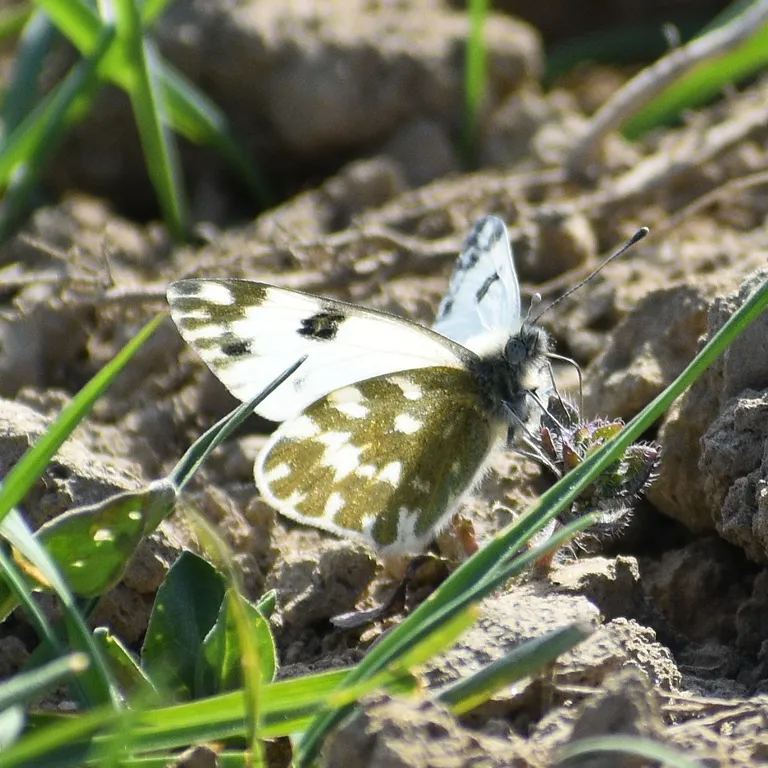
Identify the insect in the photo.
Pontia edusa
